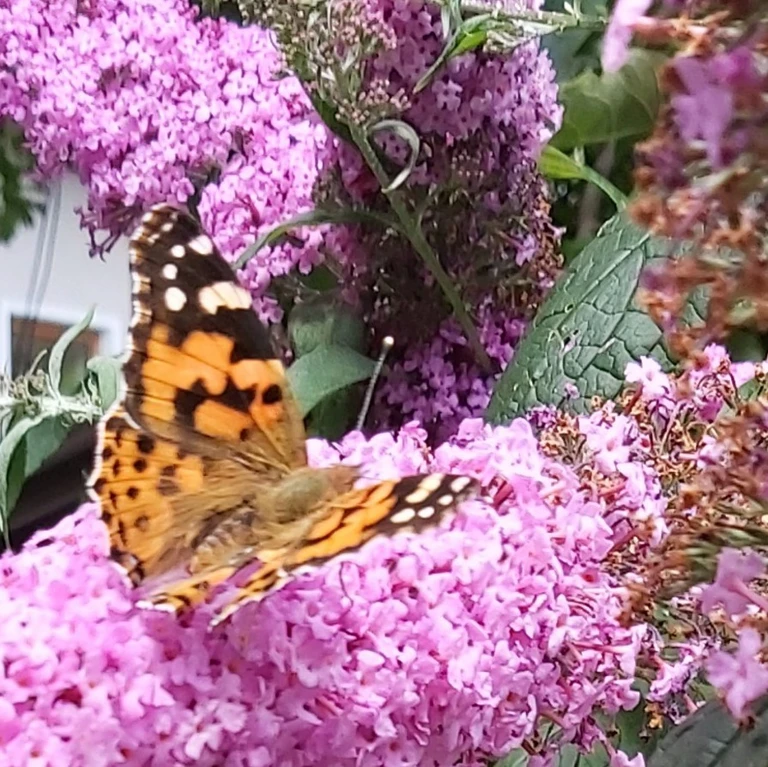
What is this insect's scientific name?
Vanessa cardui
